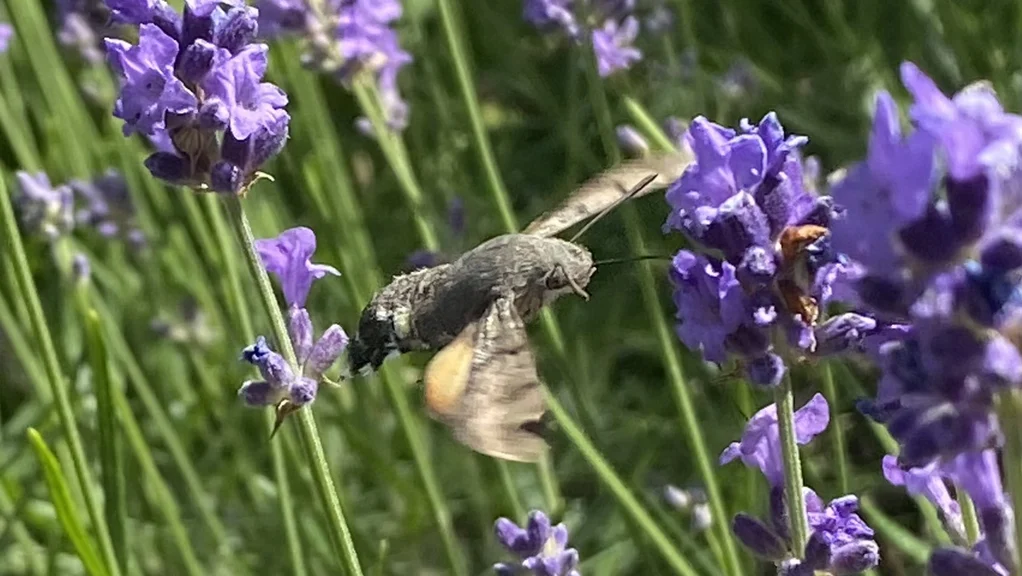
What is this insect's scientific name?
Macroglossum stellatarum
